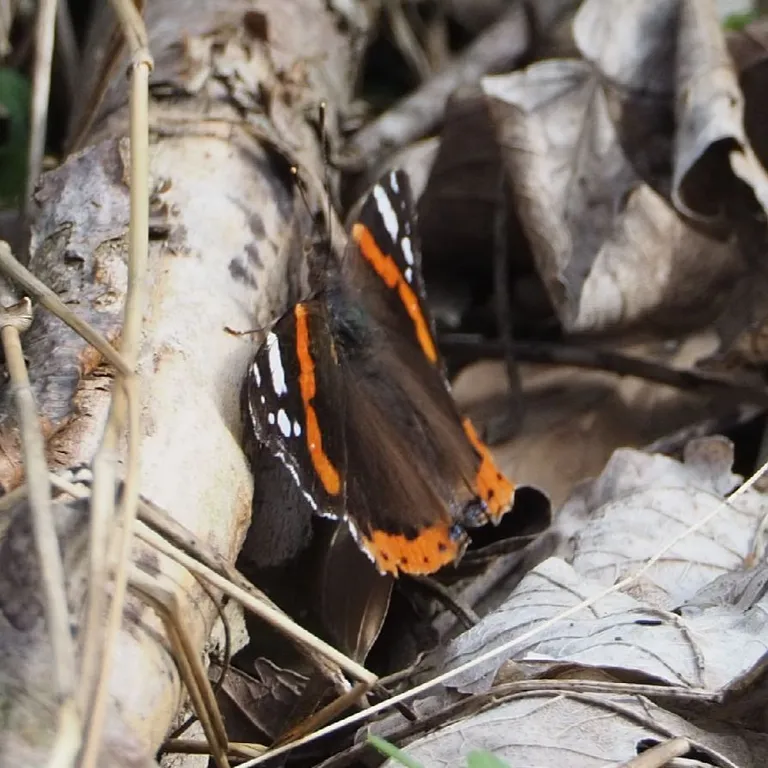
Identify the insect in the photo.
Vanessa atalanta
